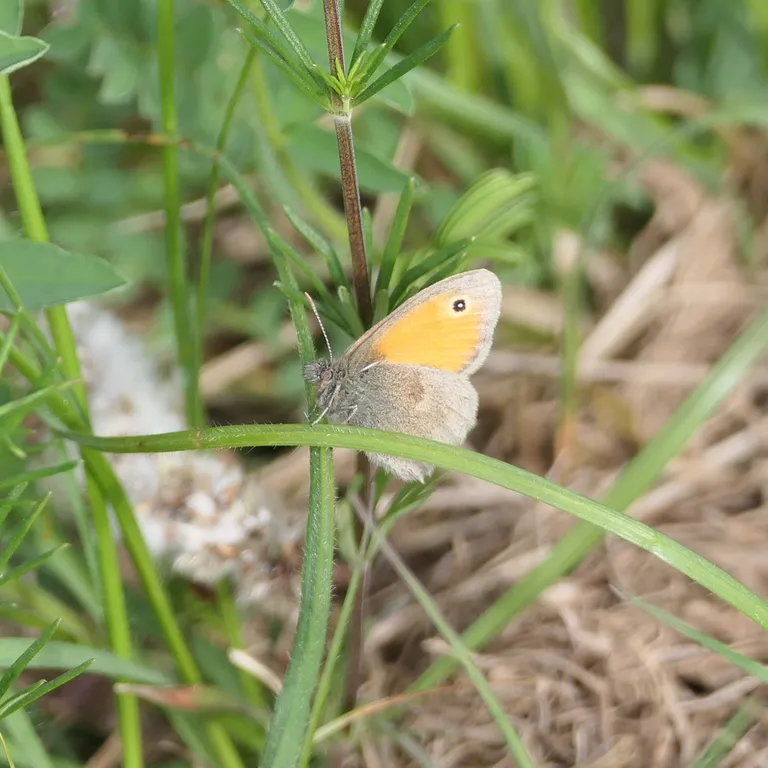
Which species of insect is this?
Coenonympha pamphilus
